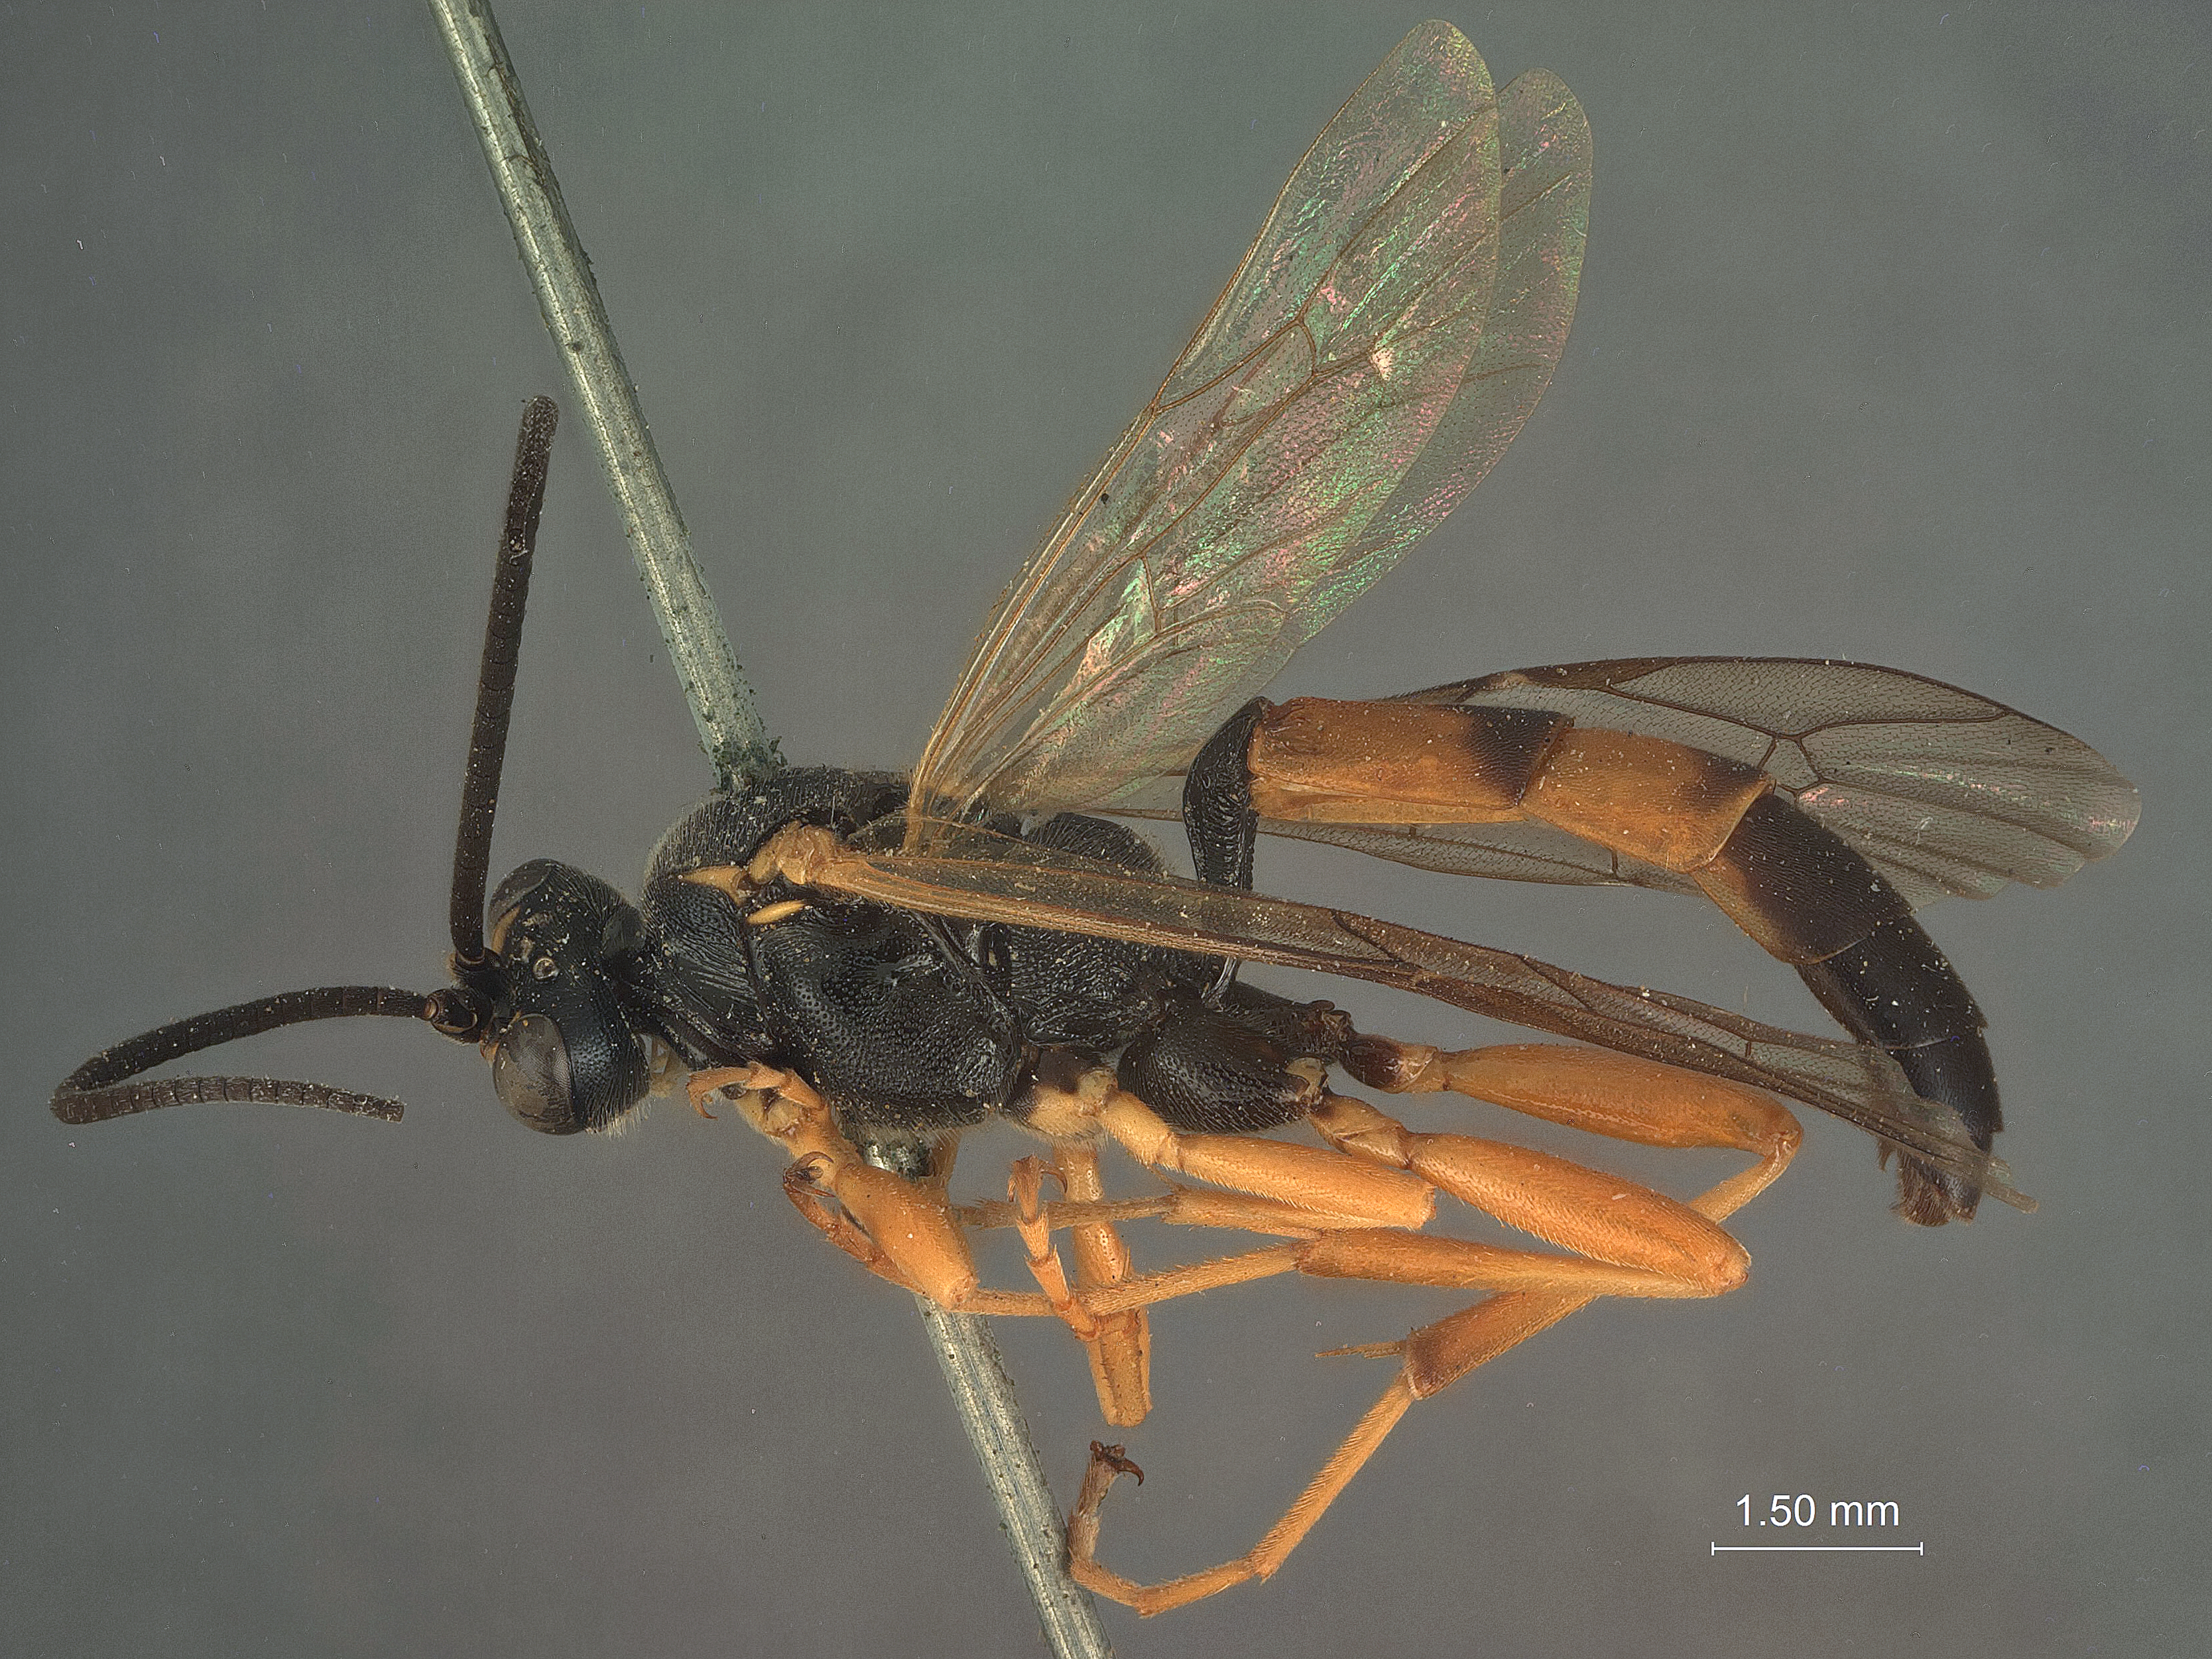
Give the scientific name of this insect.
Pseudamblyteles neomexicanus
